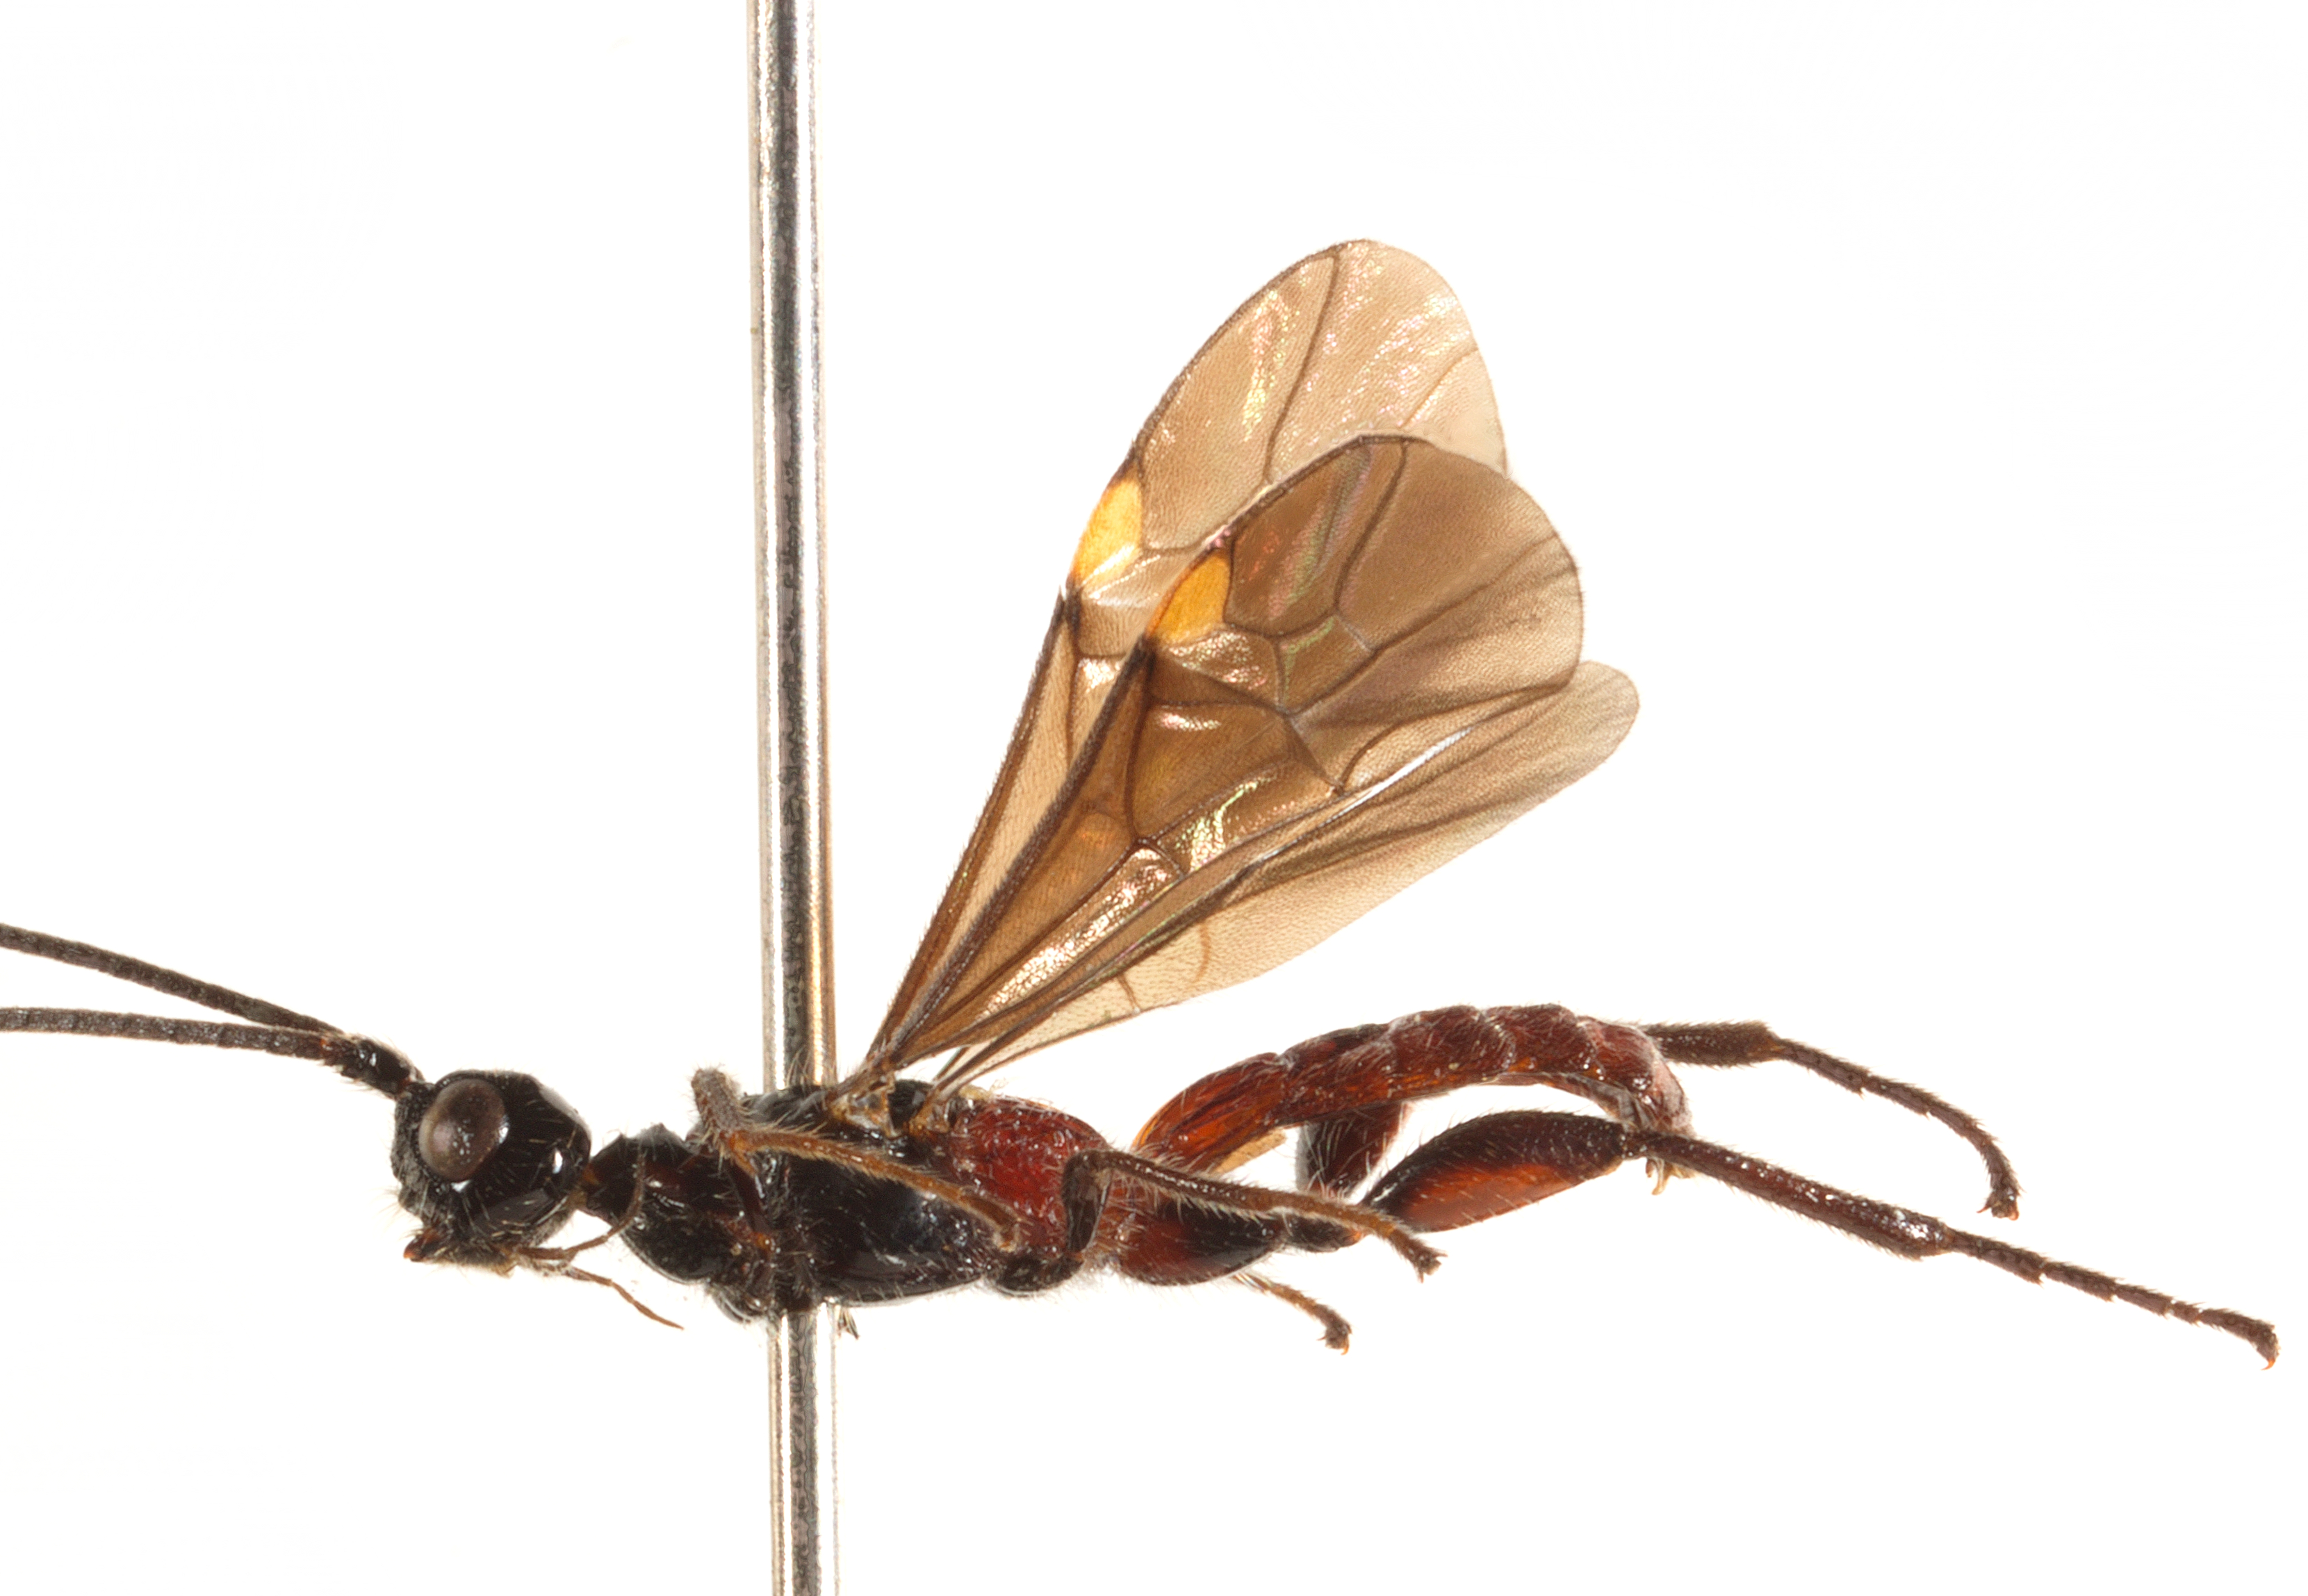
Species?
Holcobracon limatus
